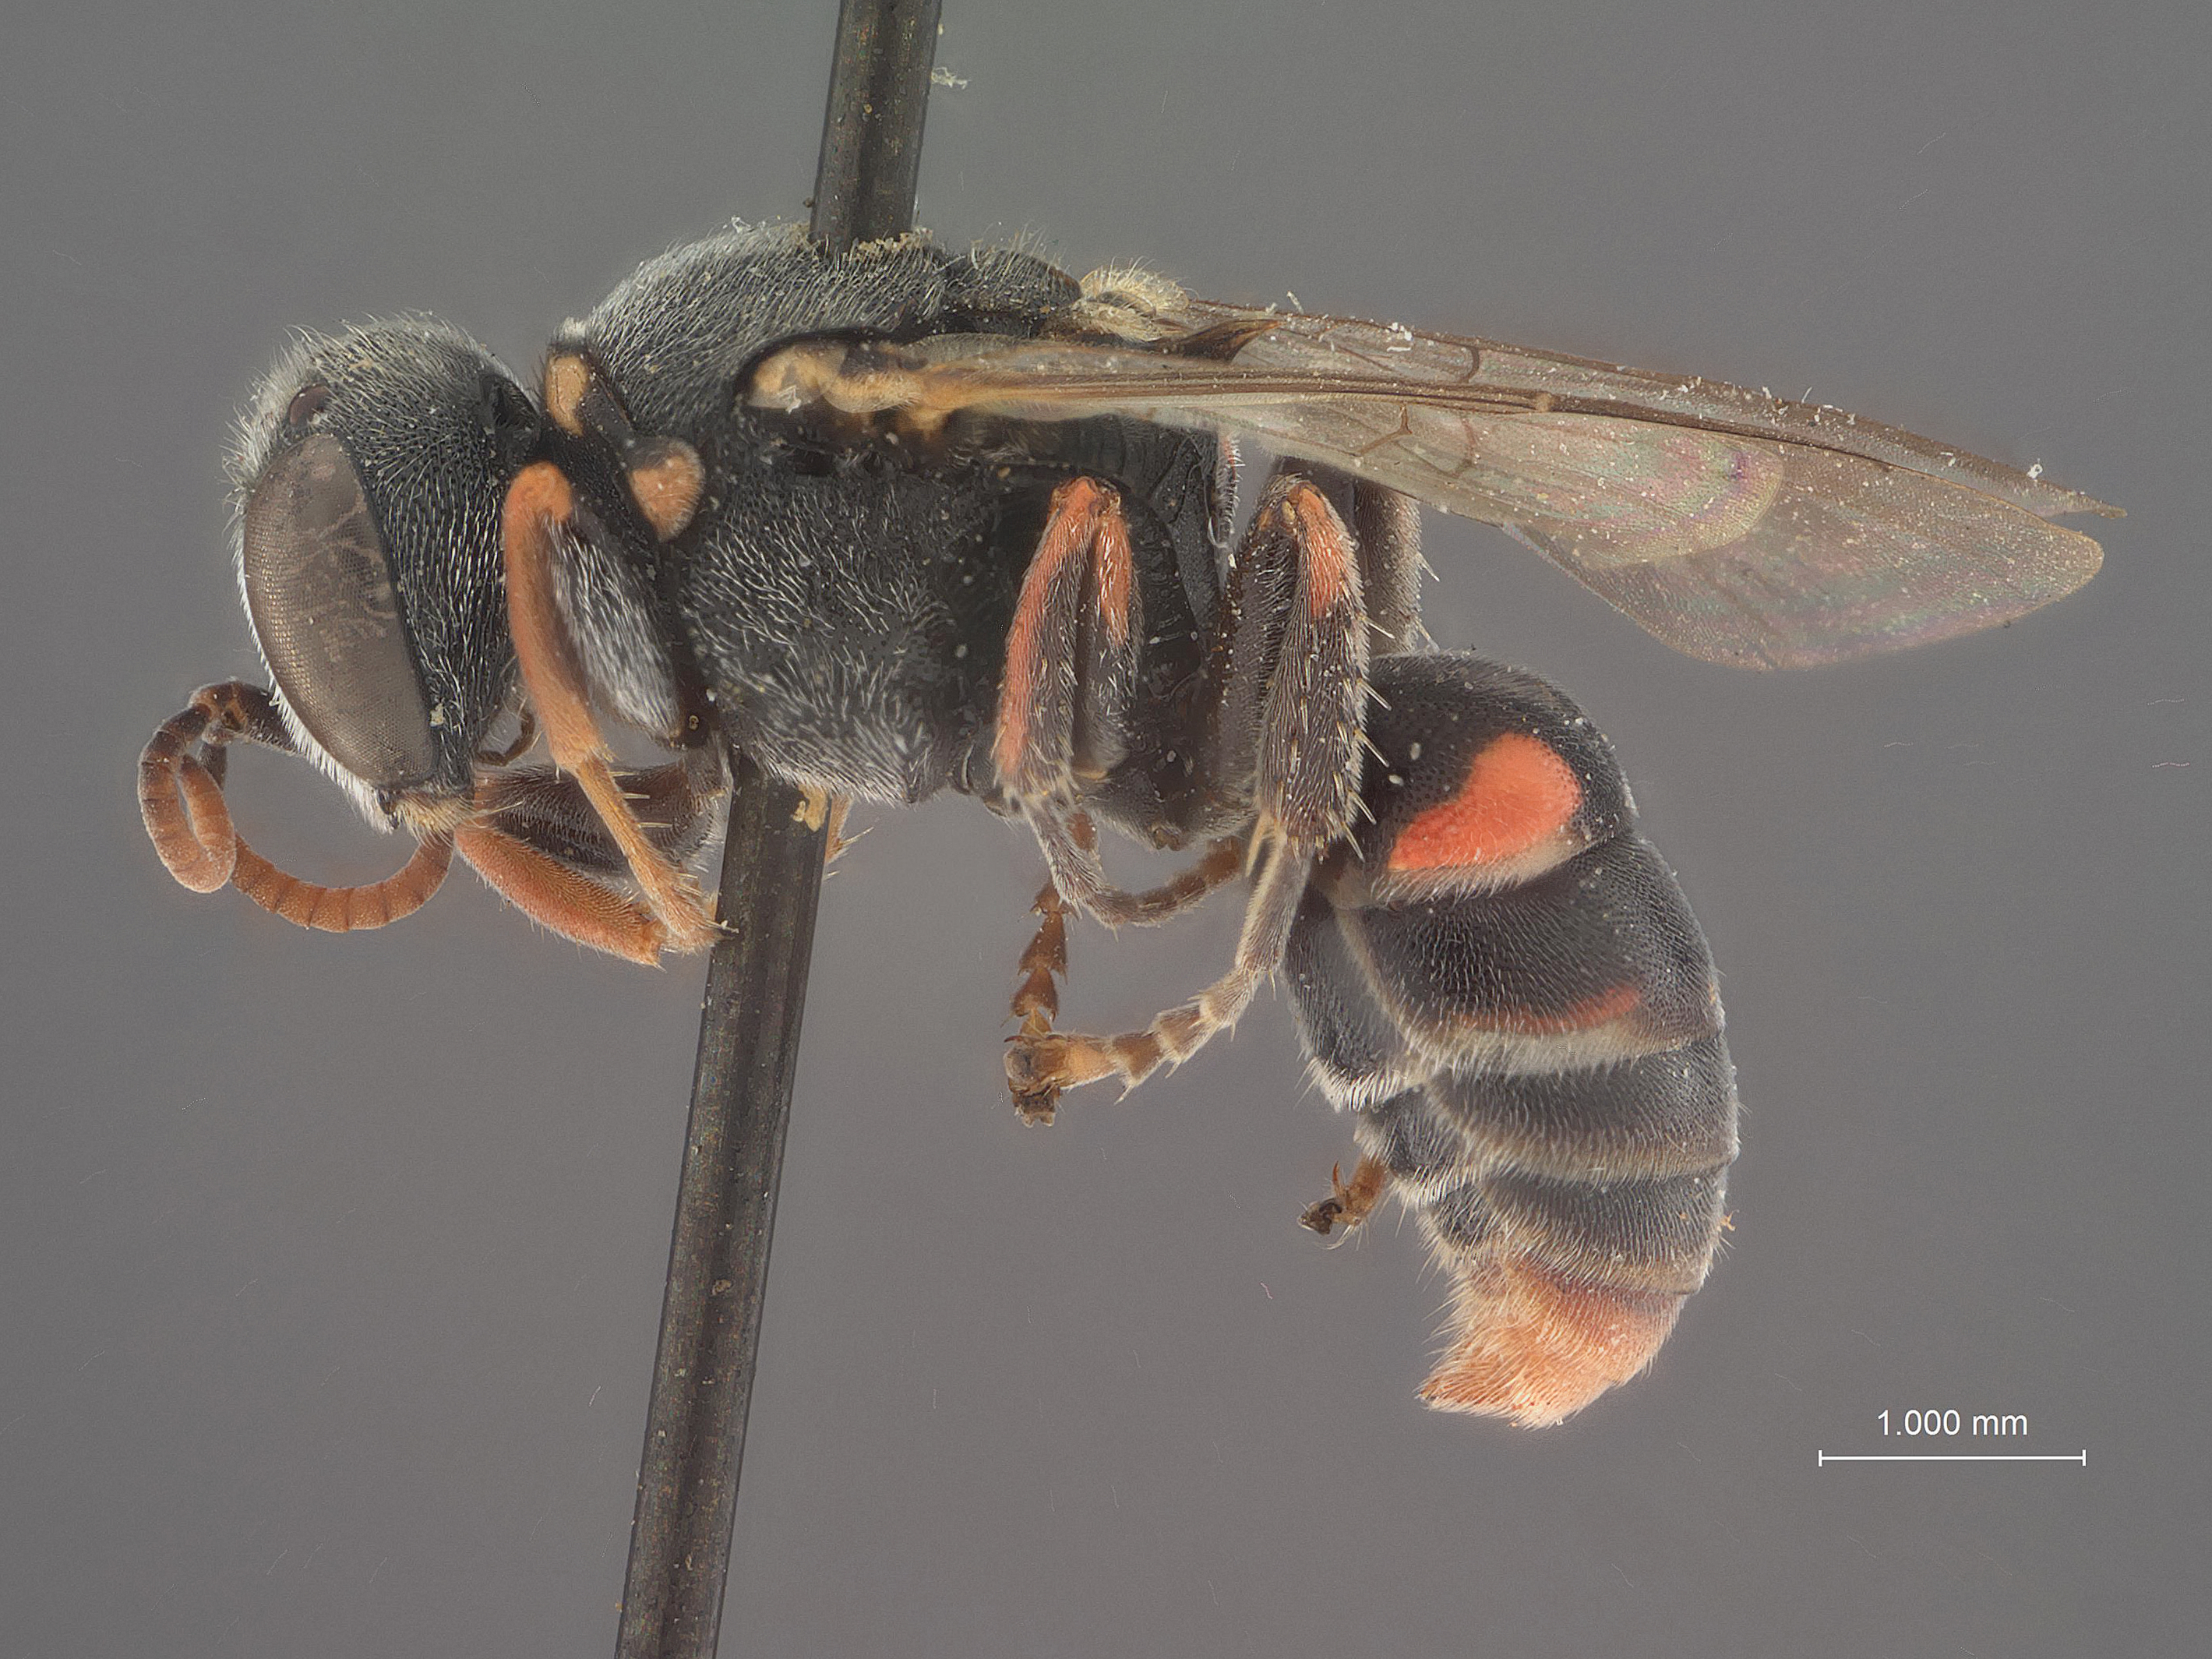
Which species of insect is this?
Oxybelus sericeus
